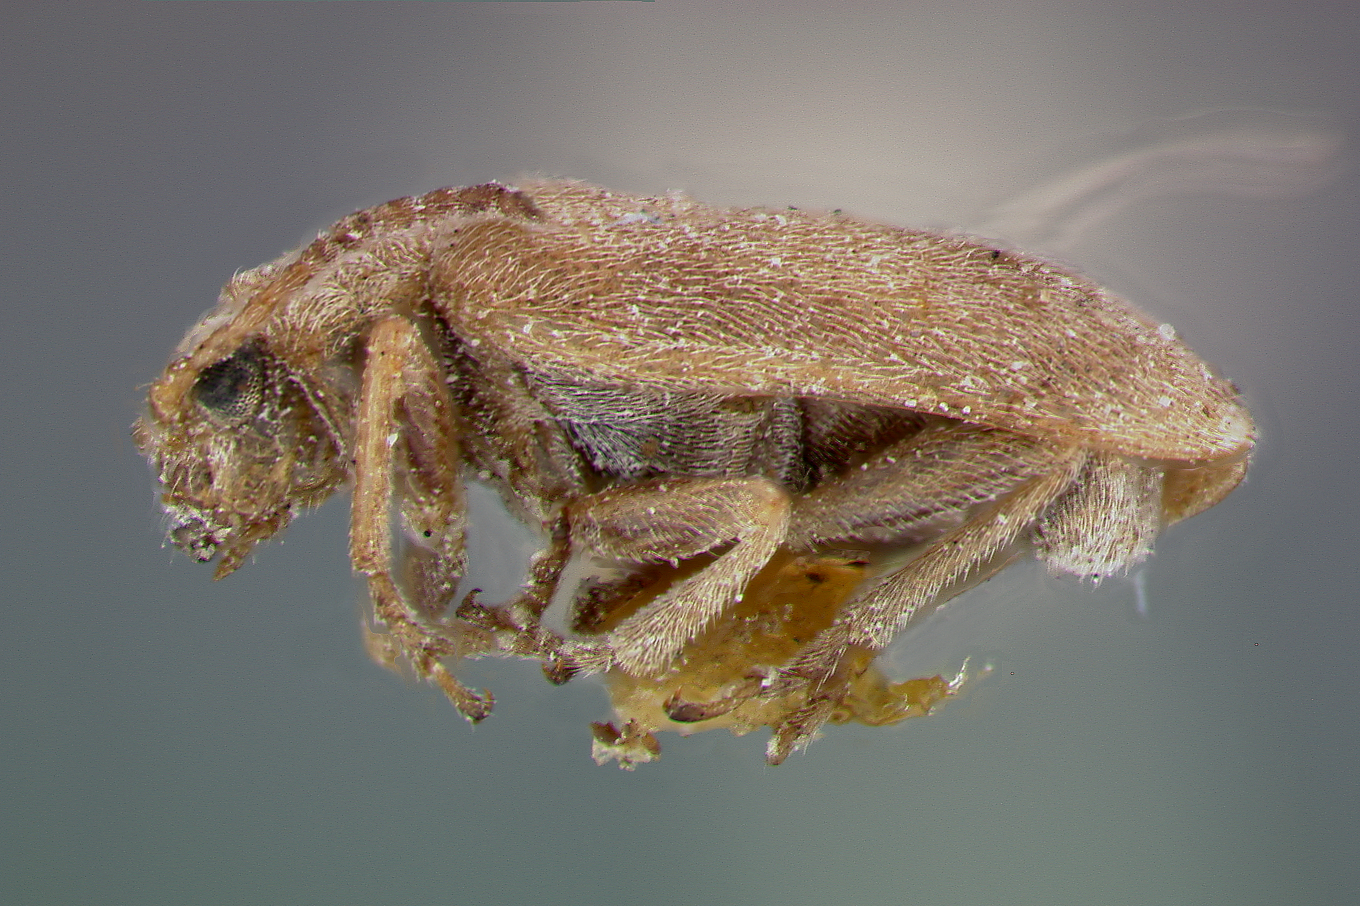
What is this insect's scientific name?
Monoxia obesula
